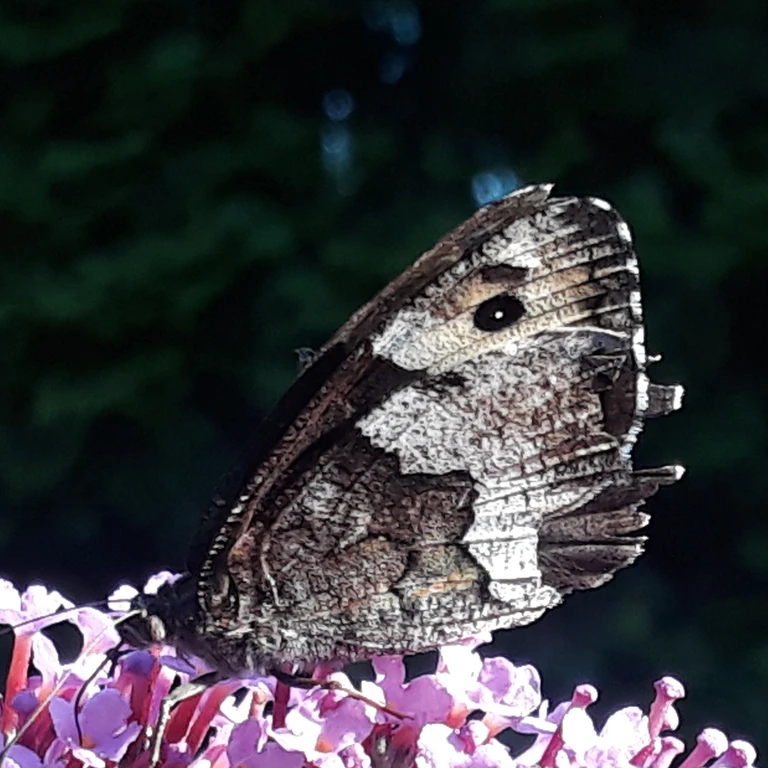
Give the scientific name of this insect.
Hipparchia alcyone
